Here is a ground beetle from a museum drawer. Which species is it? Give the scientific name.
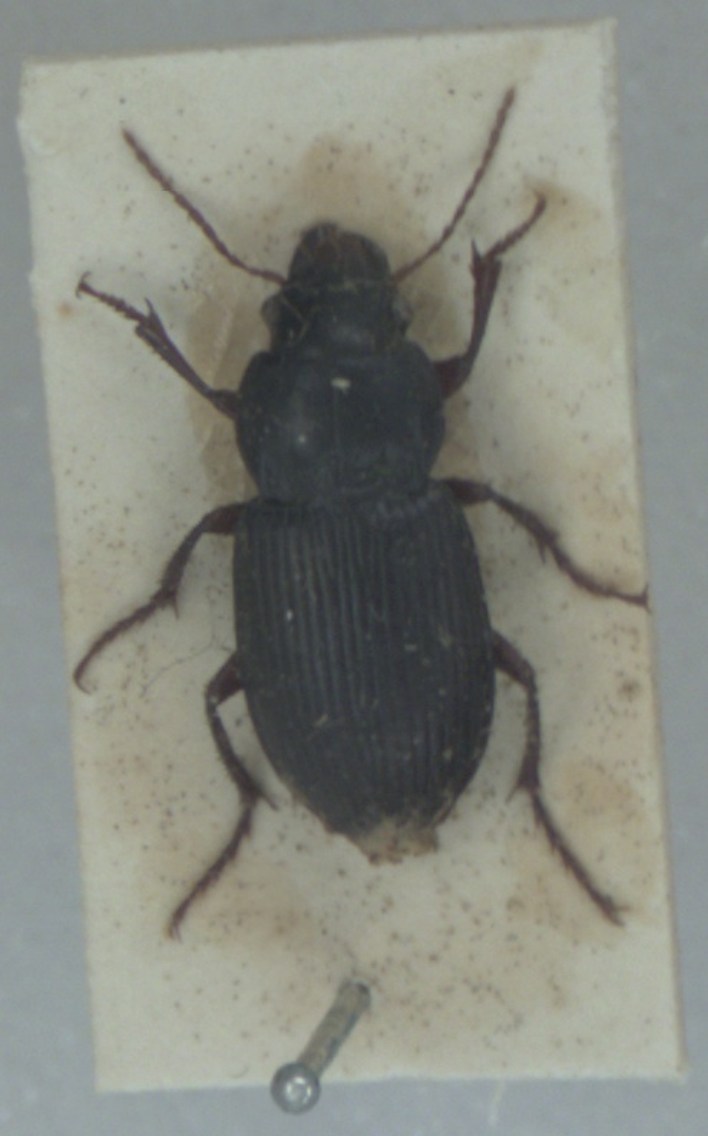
Amara aulica
